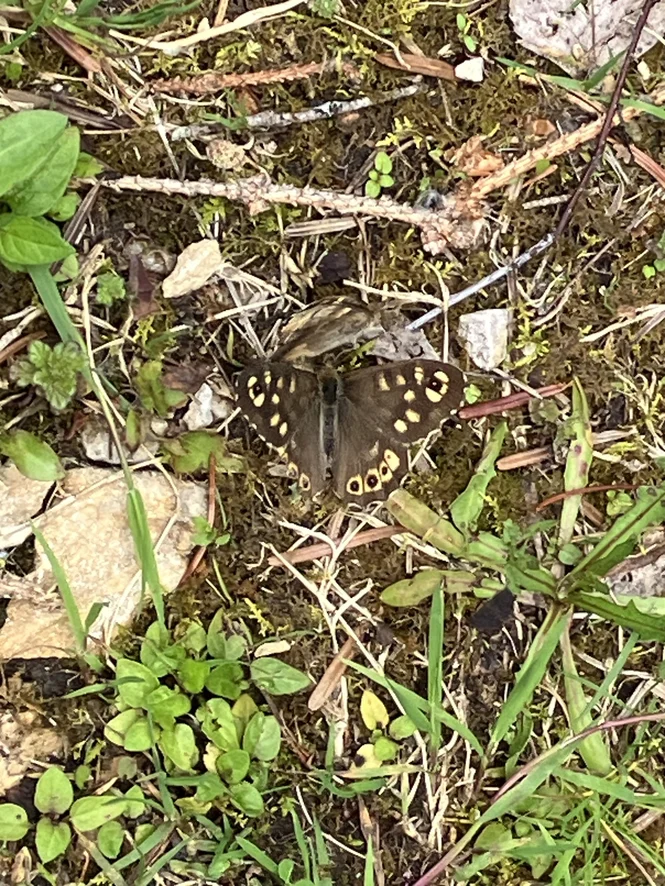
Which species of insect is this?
Pararge aegeria
